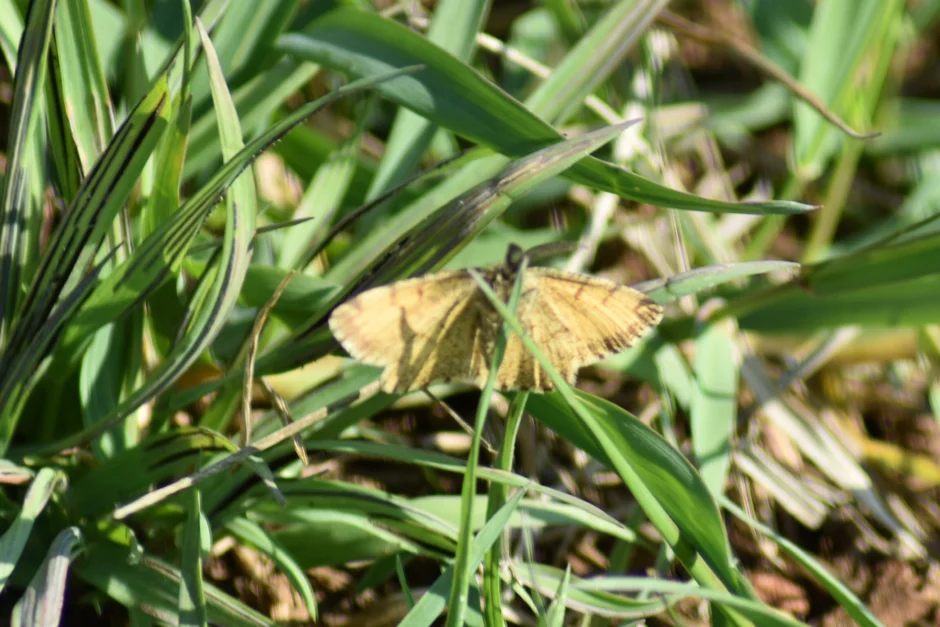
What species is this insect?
Ematurga atomaria
